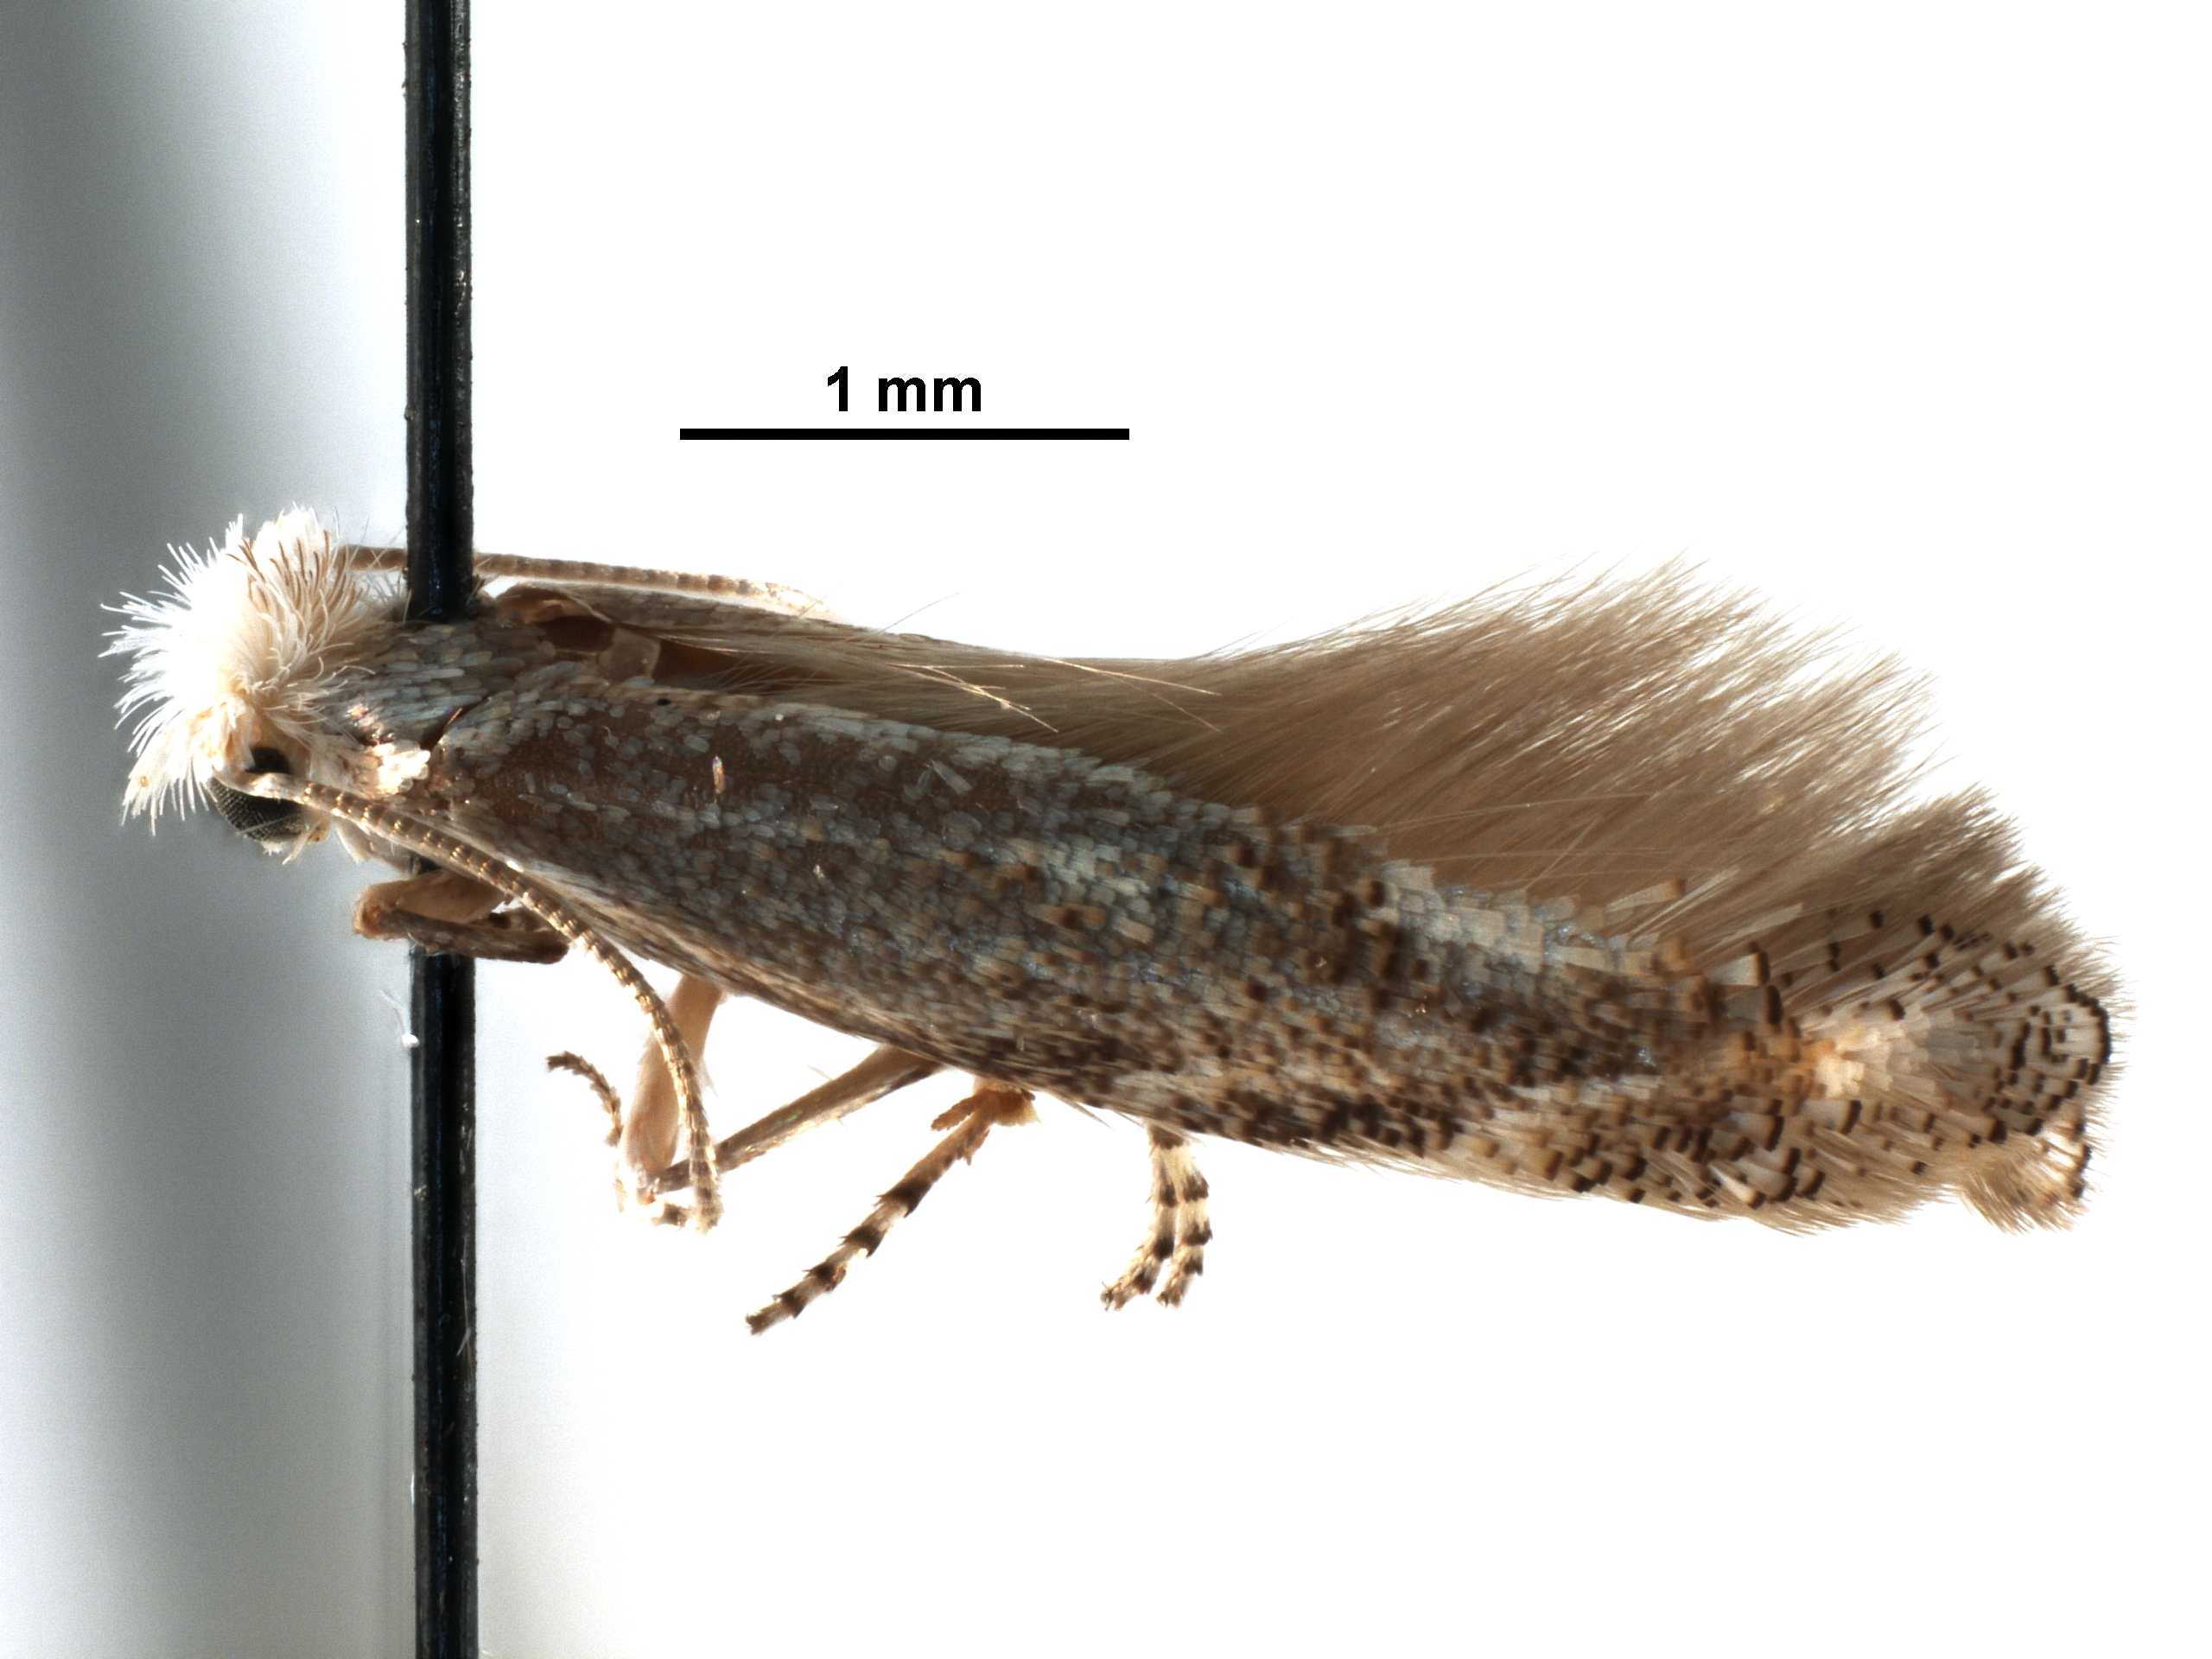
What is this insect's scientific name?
Bucculatrix flourensiae
